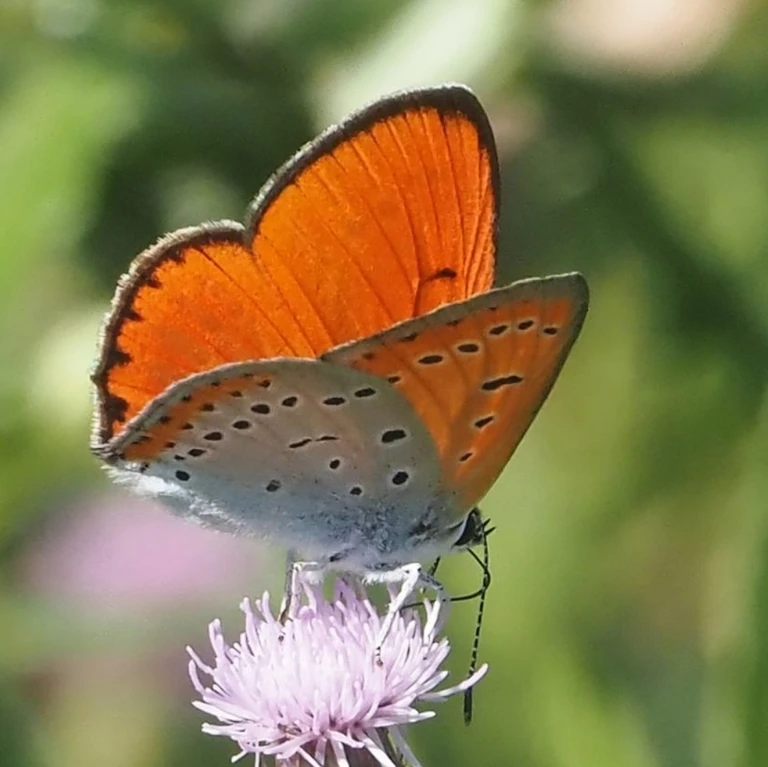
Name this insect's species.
Lycaena dispar
